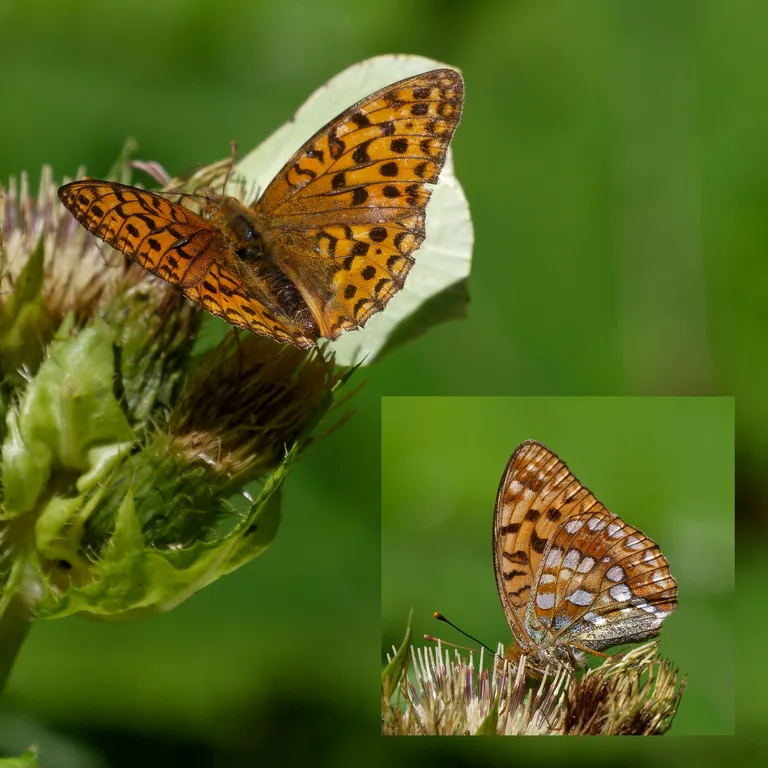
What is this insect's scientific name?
Fabriciana adippe
